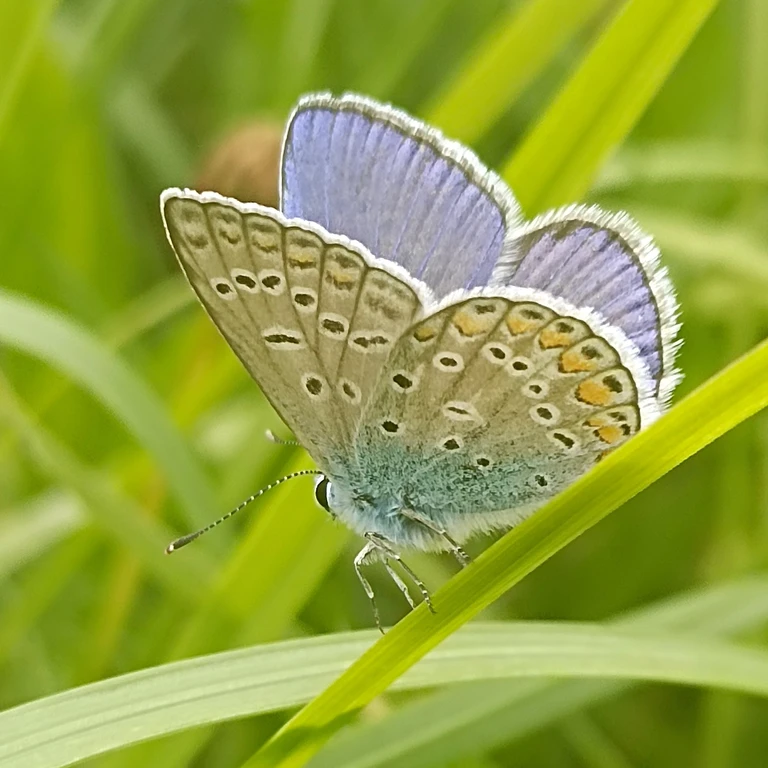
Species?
Polyommatus icarus
